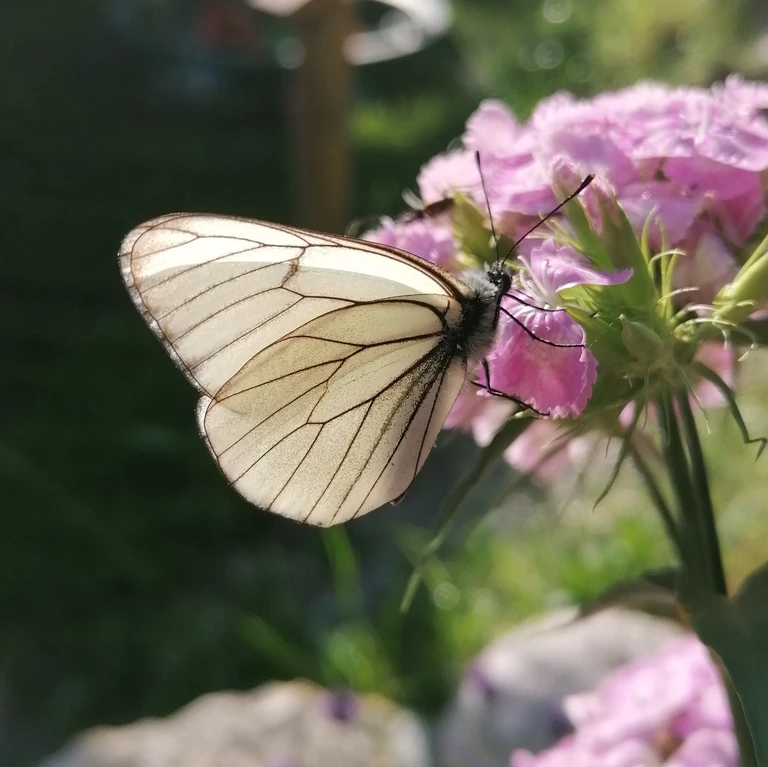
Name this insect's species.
Aporia crataegi
